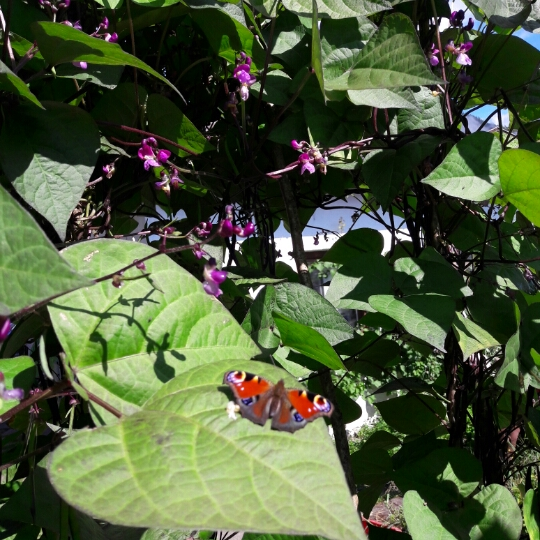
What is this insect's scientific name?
Aglais io
